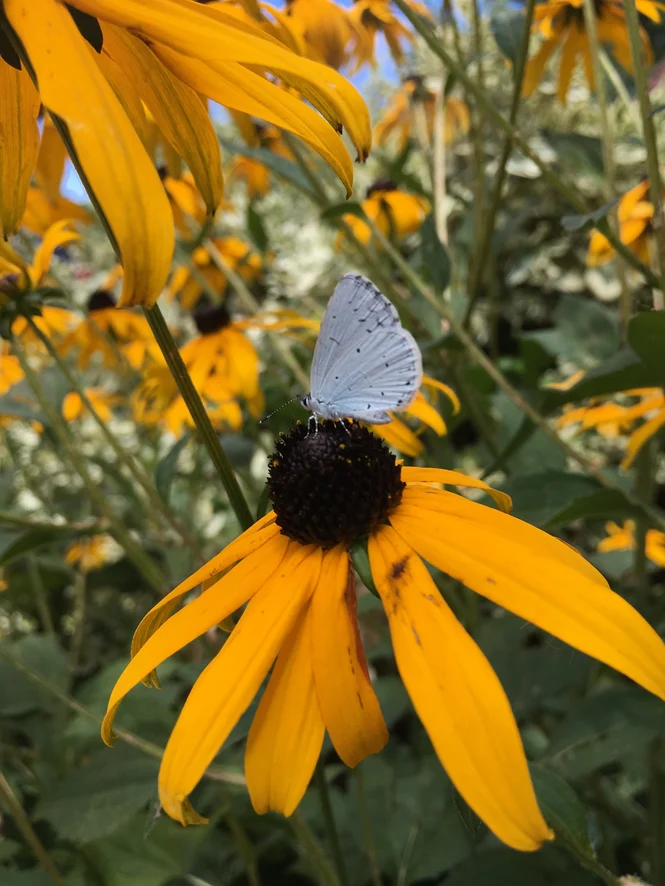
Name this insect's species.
Celastrina argiolus
